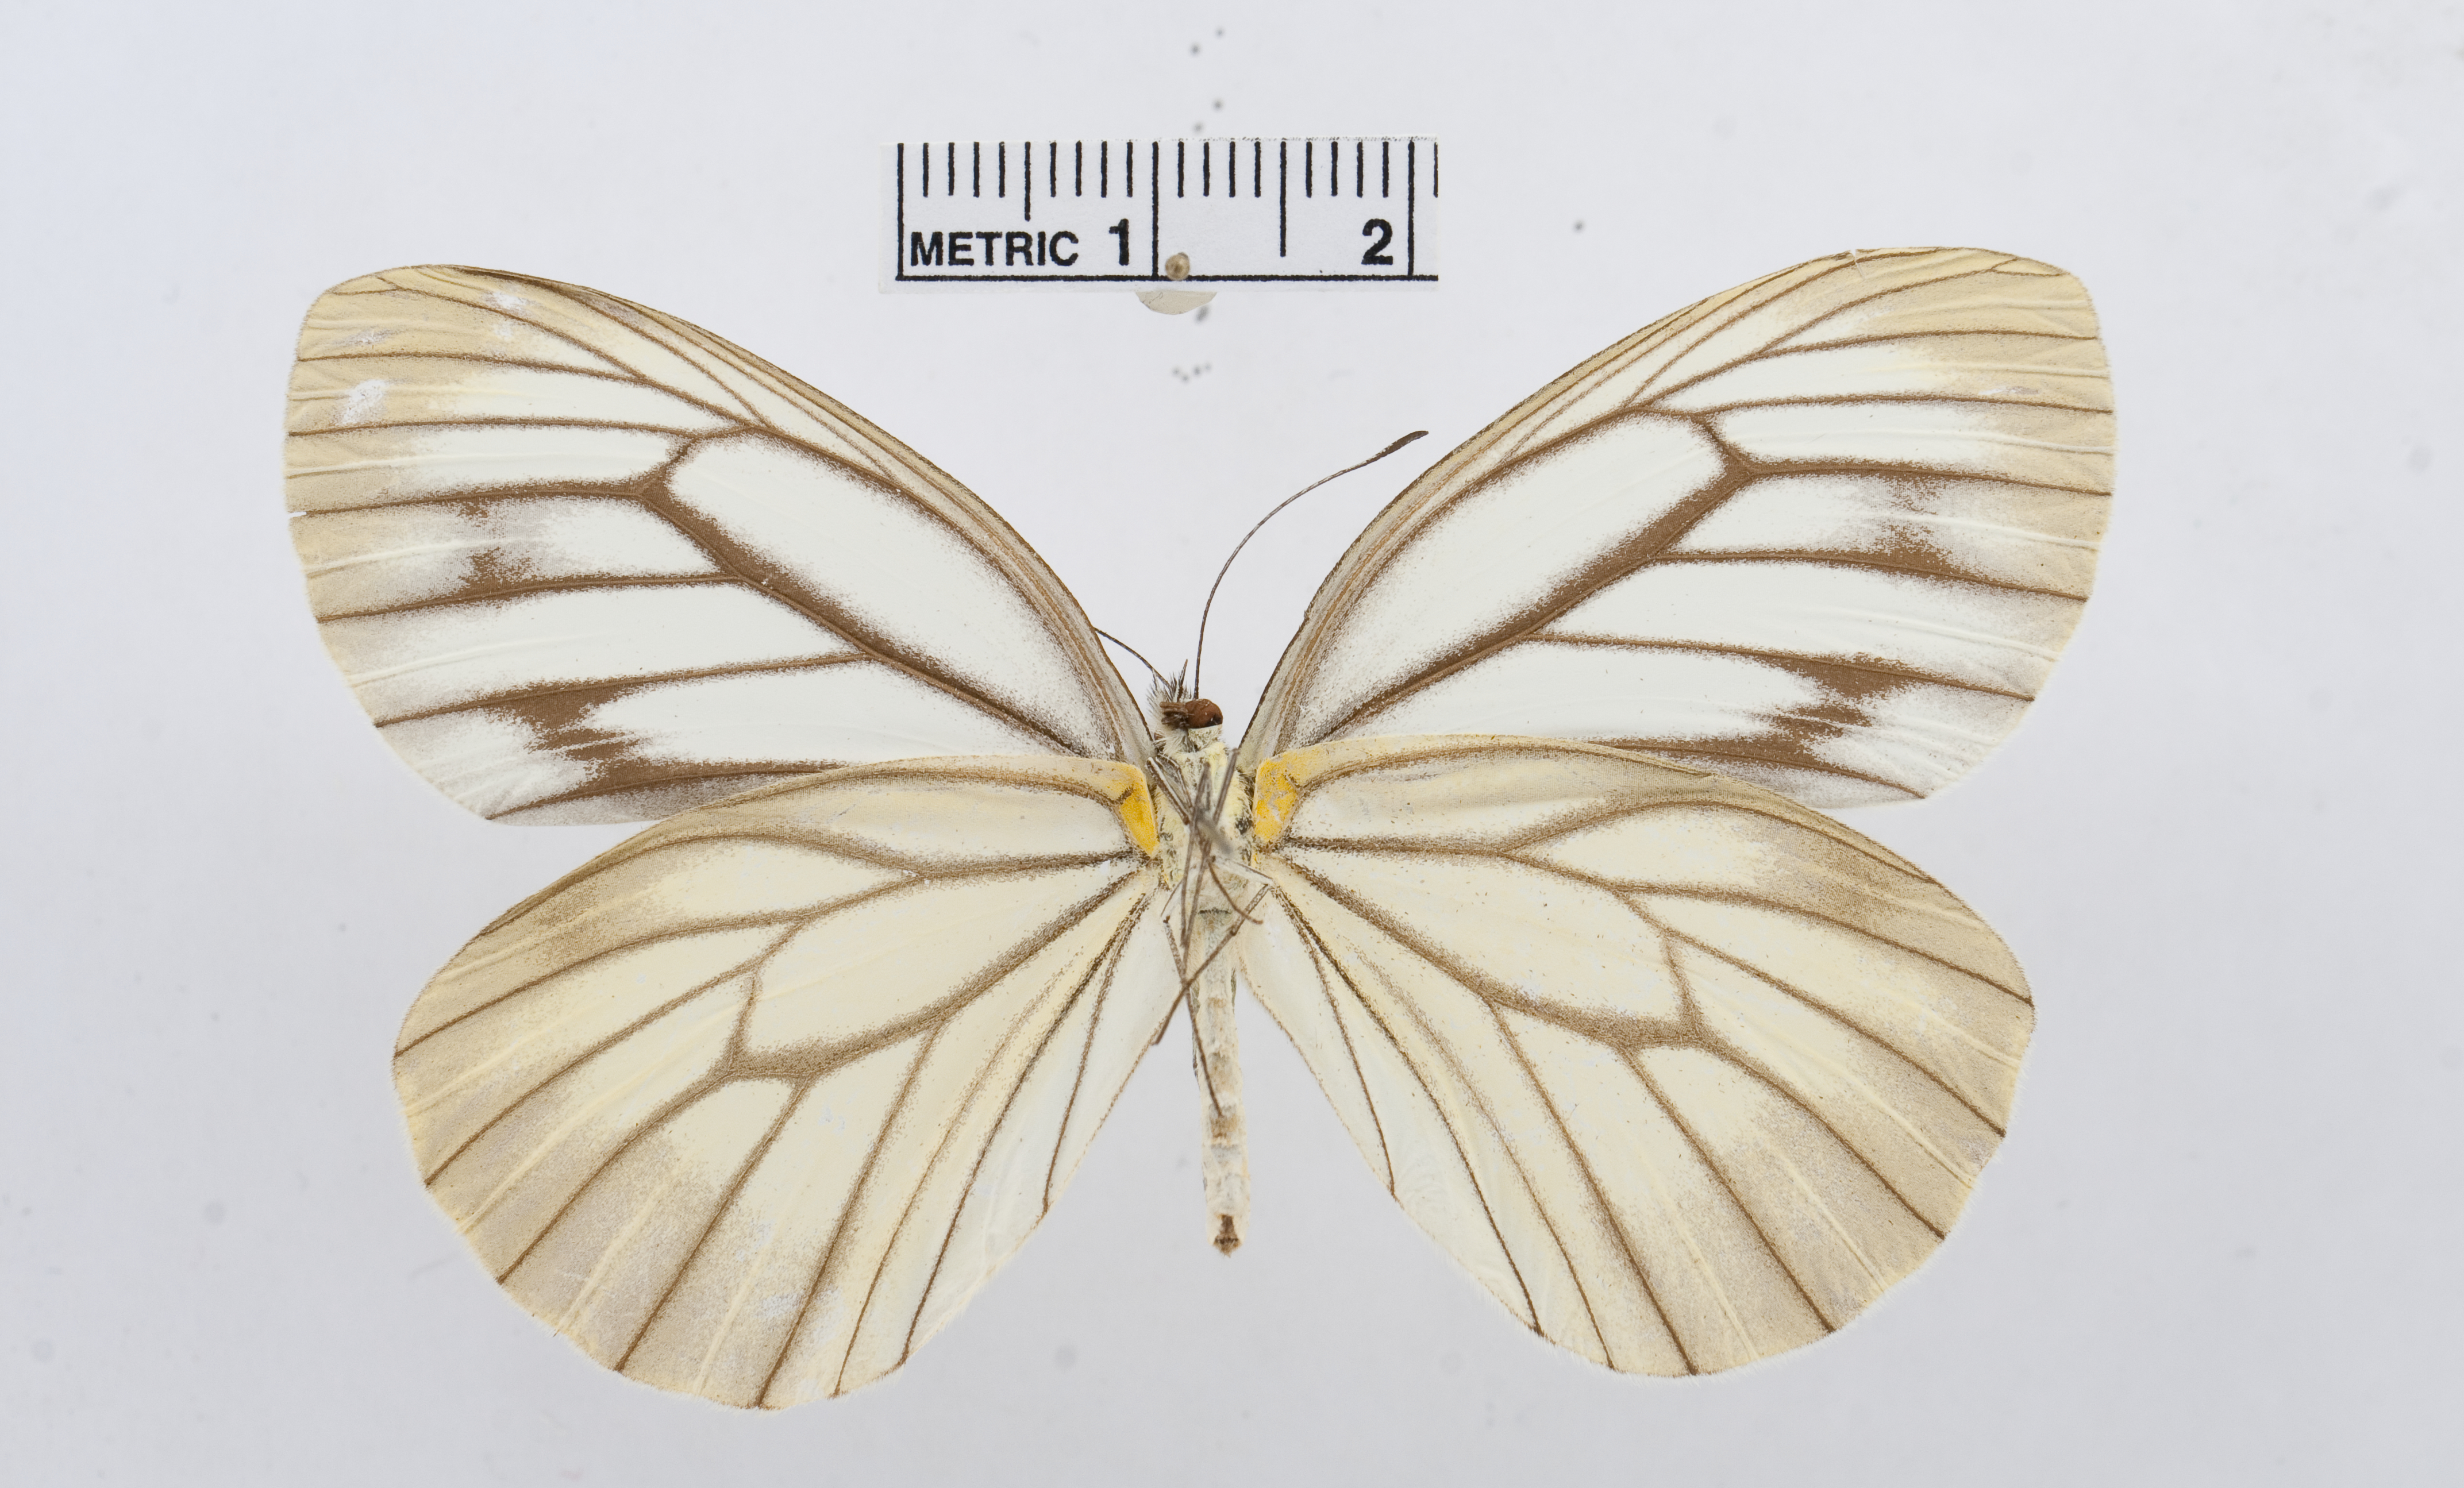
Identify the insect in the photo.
Pieris extensa
